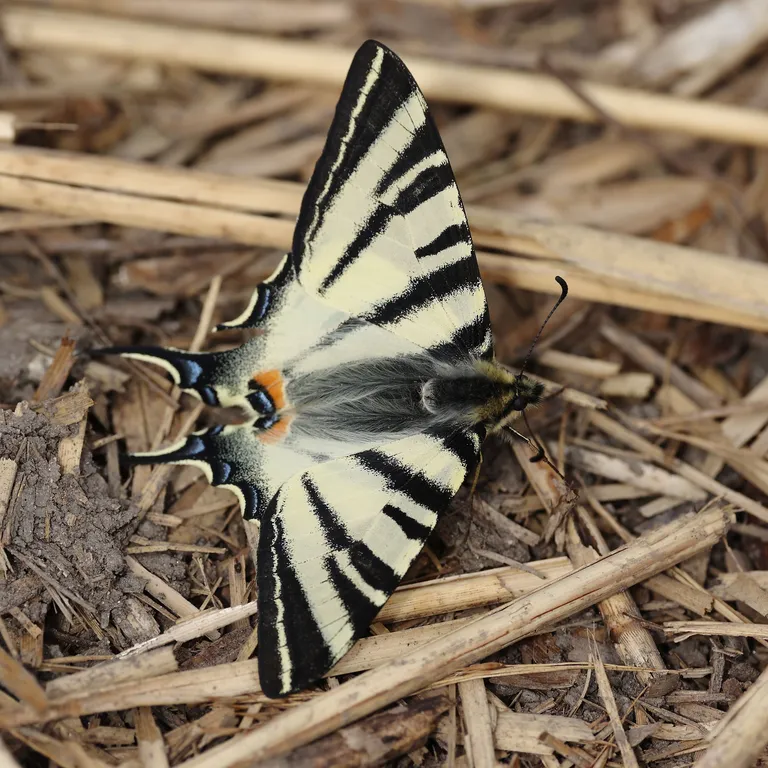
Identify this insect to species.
Iphiclides podalirius
